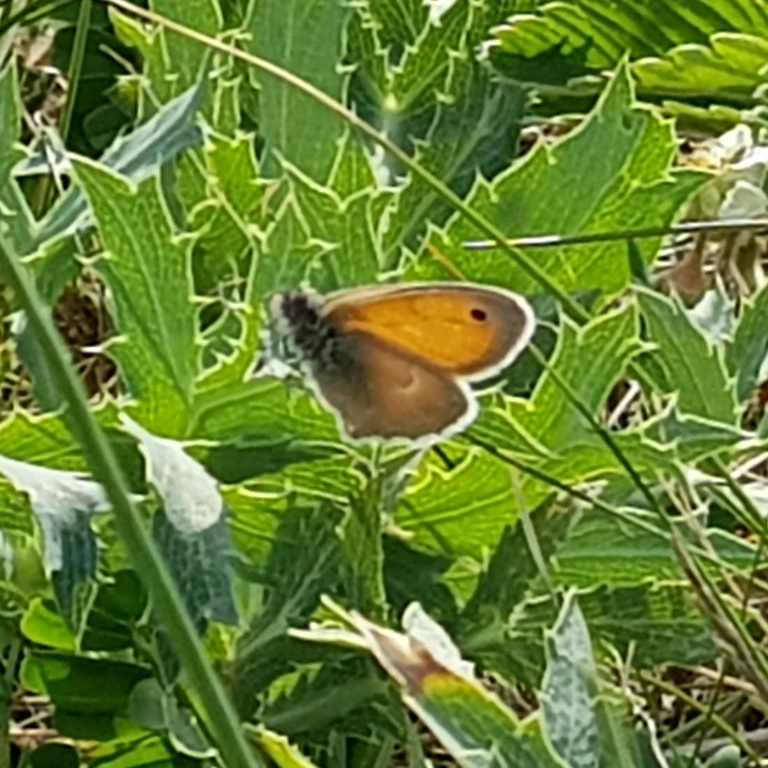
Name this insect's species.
Coenonympha pamphilus
